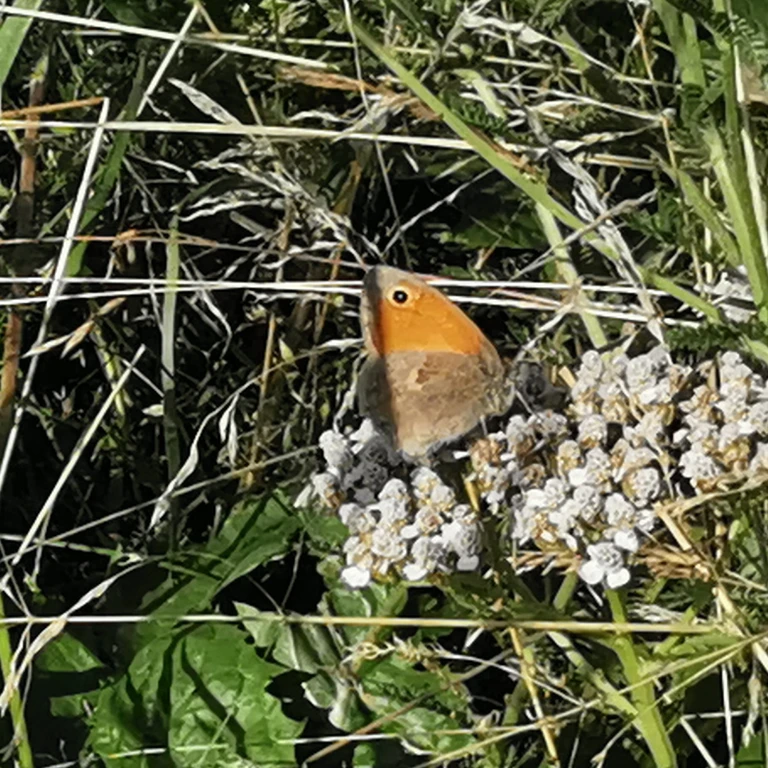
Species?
Coenonympha pamphilus
